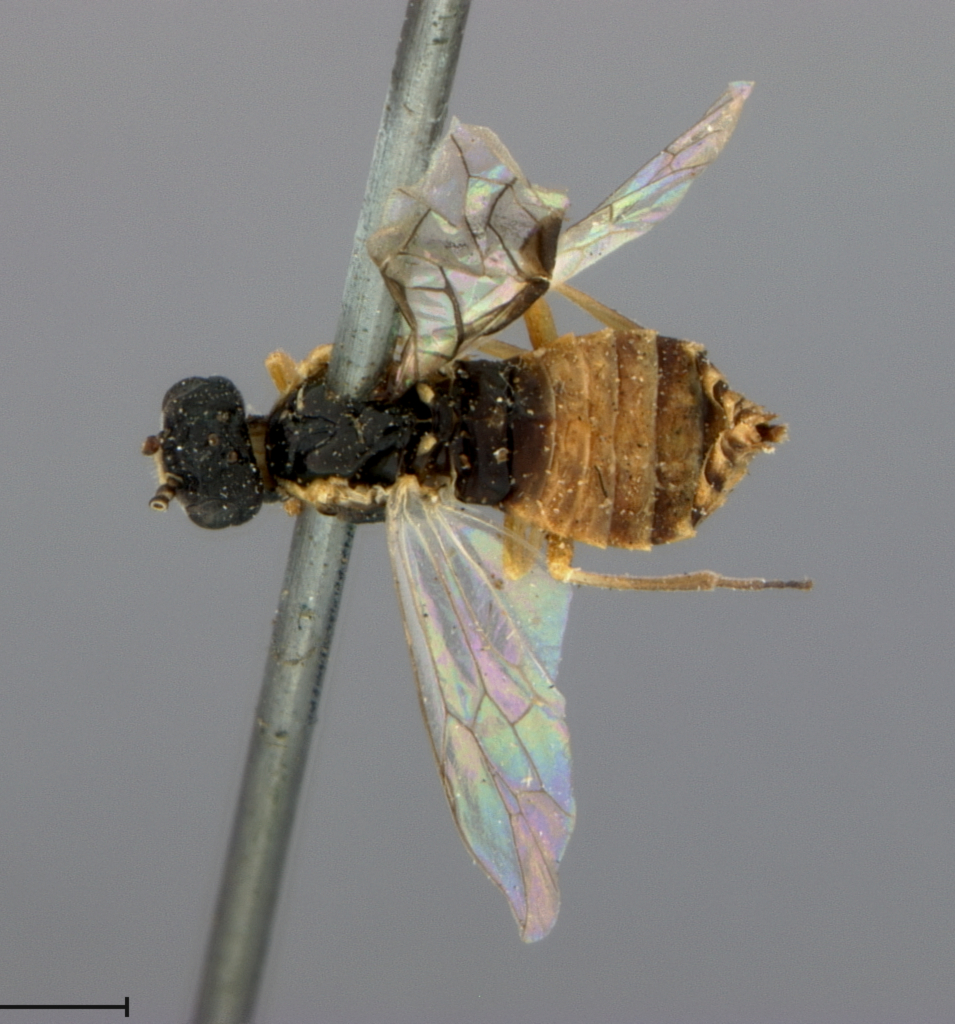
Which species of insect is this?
Paraselandria rufigastra
